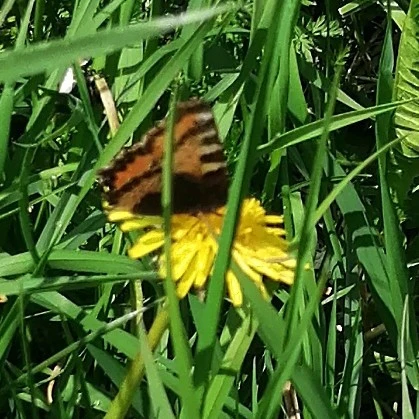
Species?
Aglais urticae
